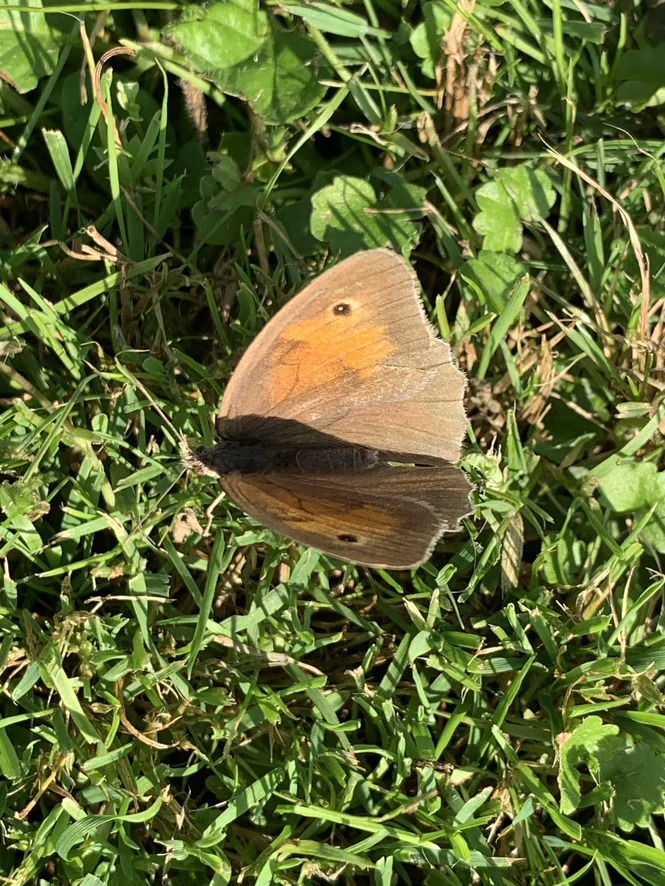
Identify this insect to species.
Maniola jurtina
